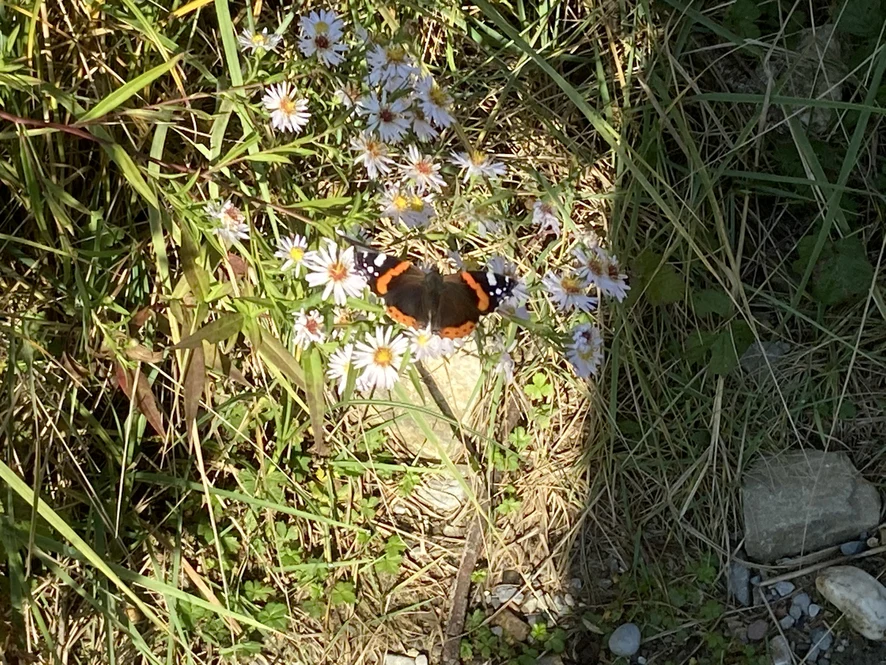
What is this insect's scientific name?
Vanessa atalanta
